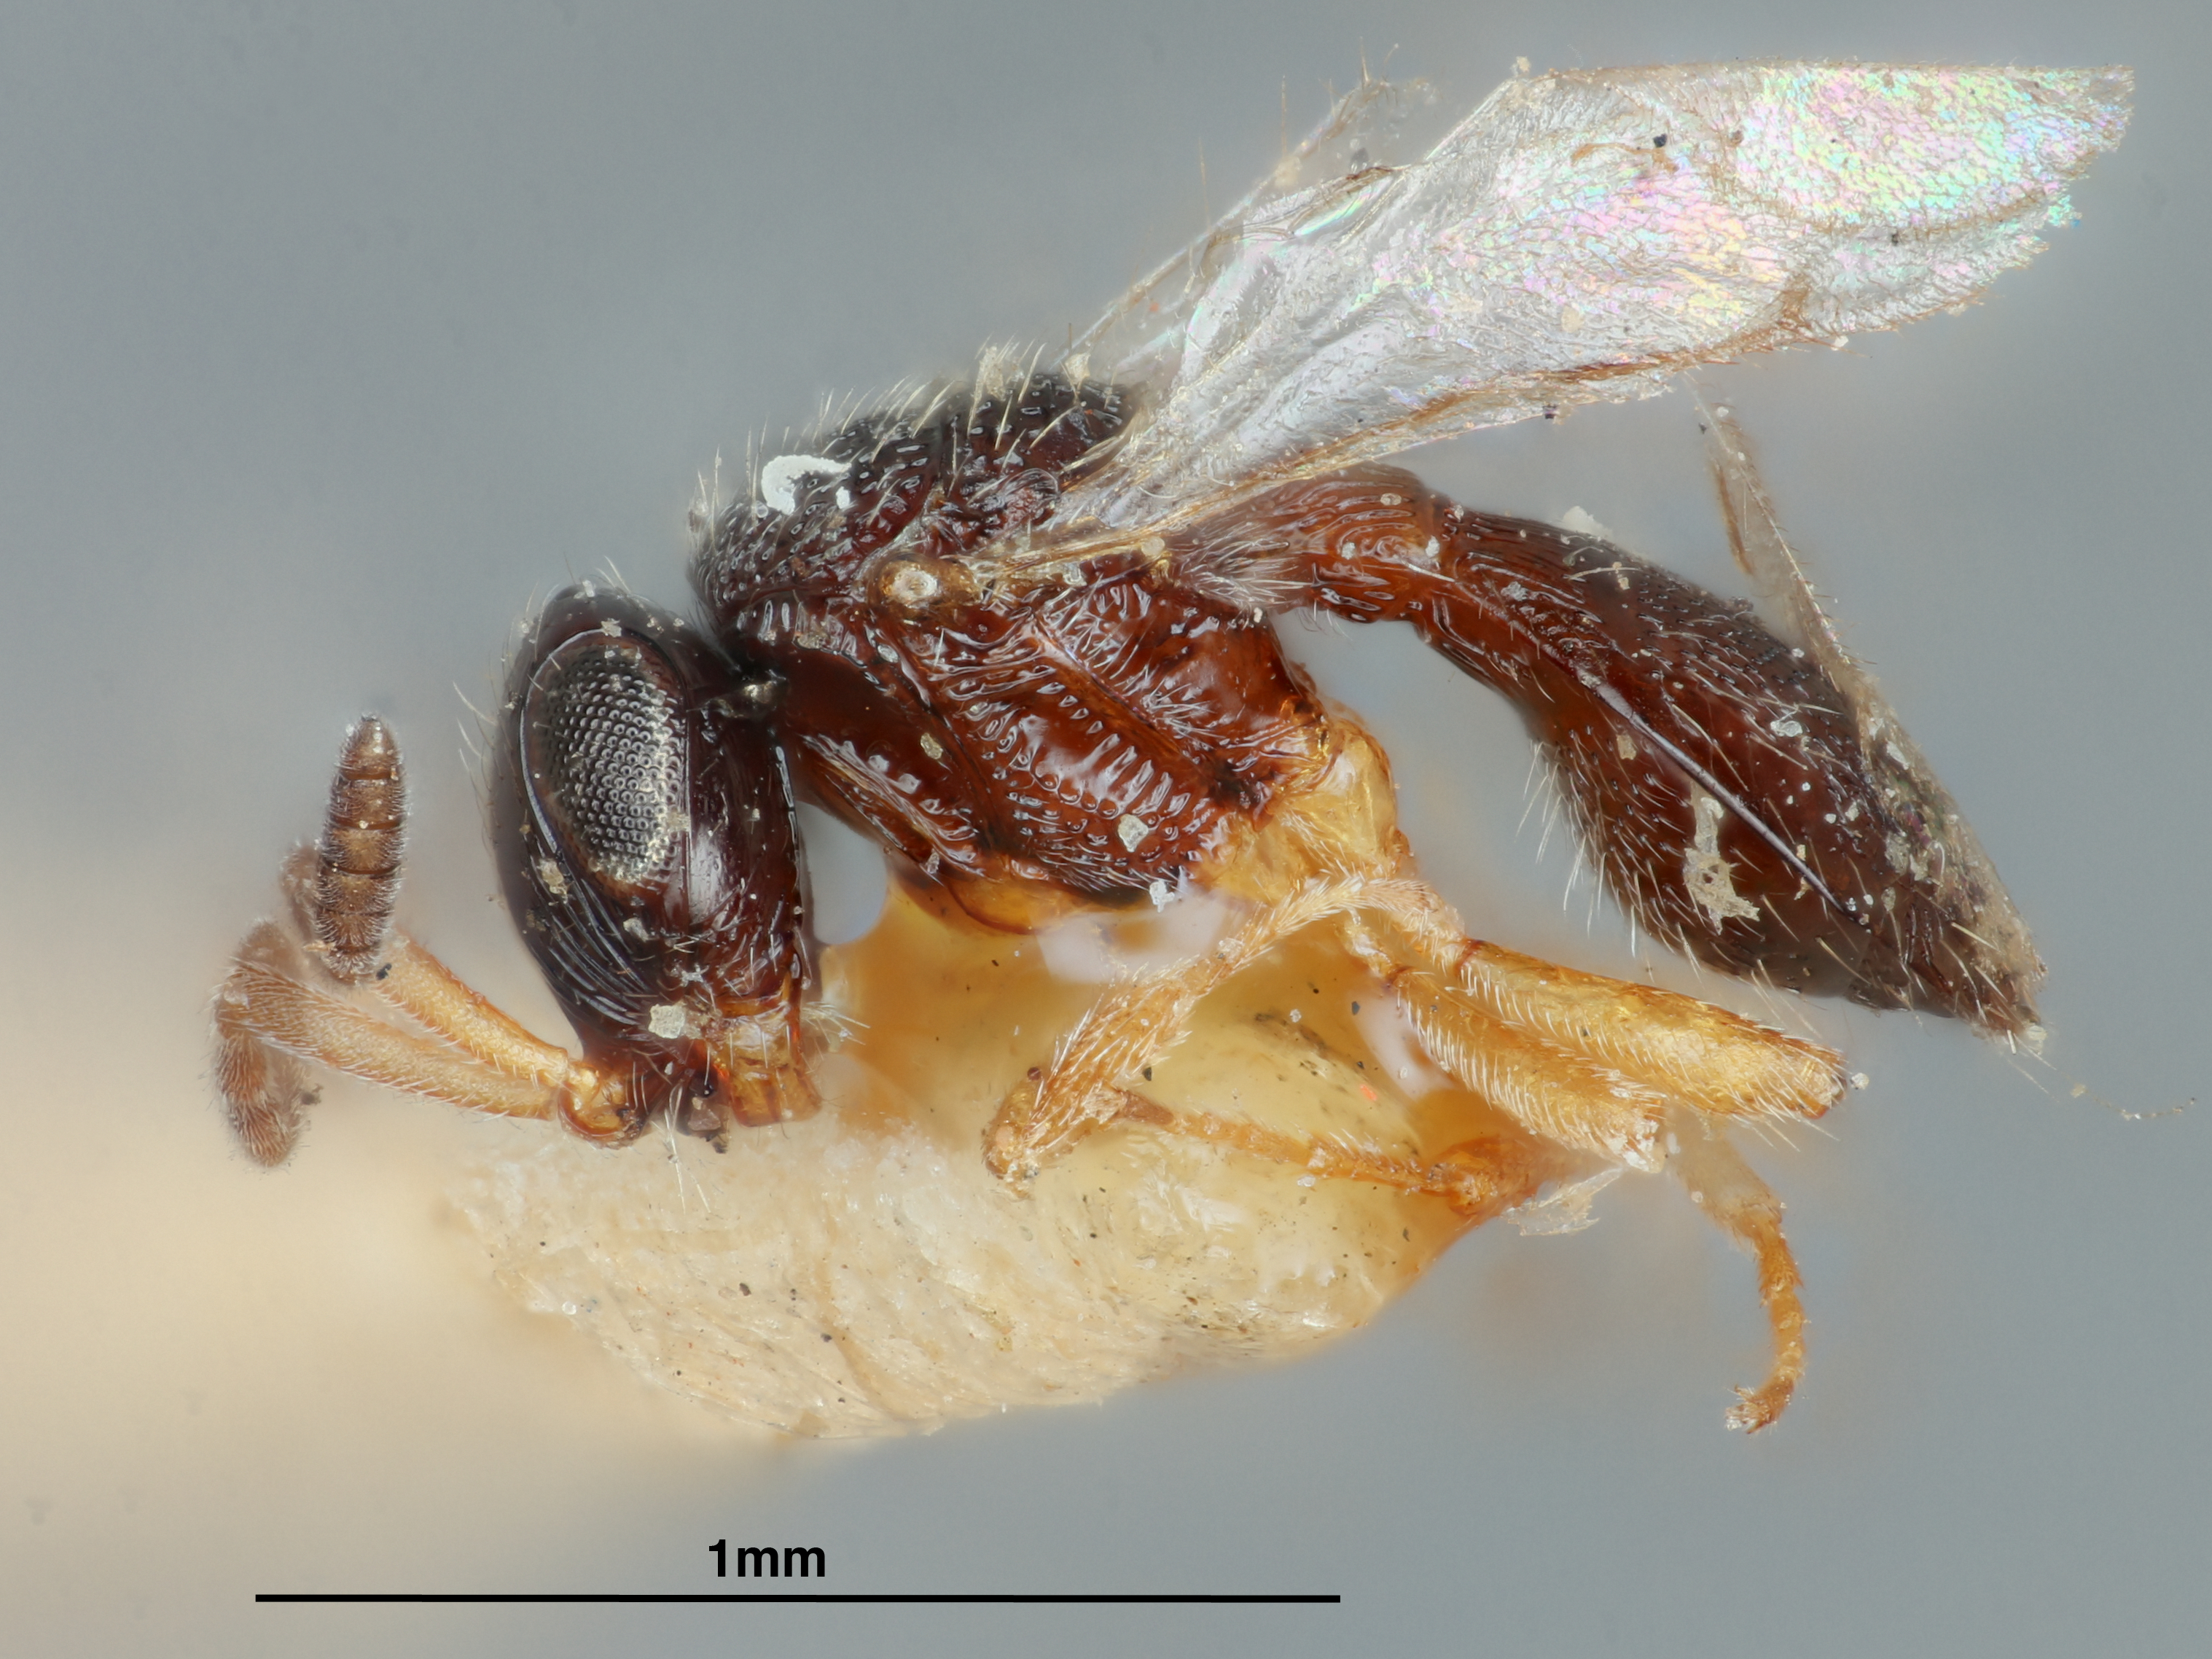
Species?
Trimorus sculpturatus
